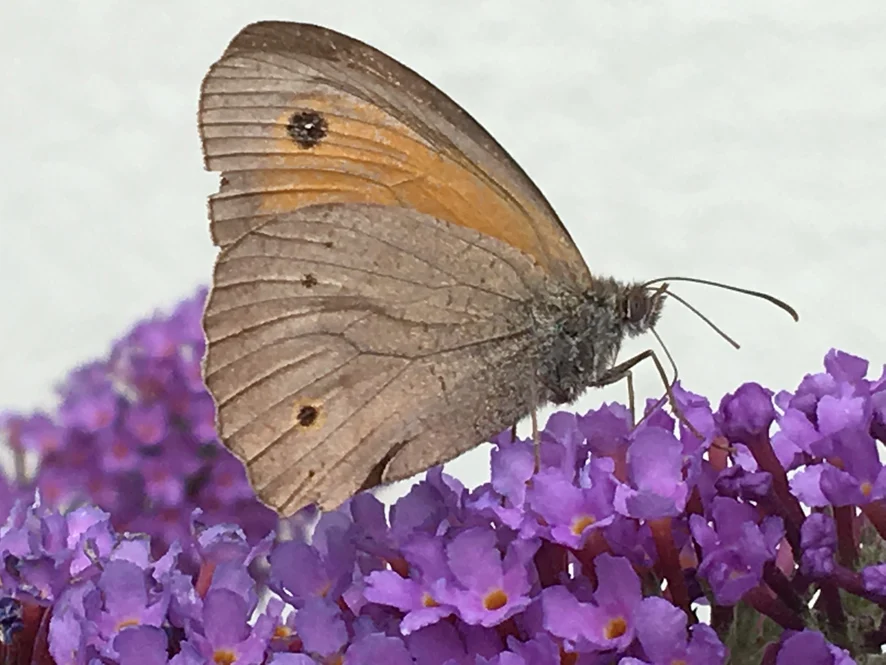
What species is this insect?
Maniola jurtina
